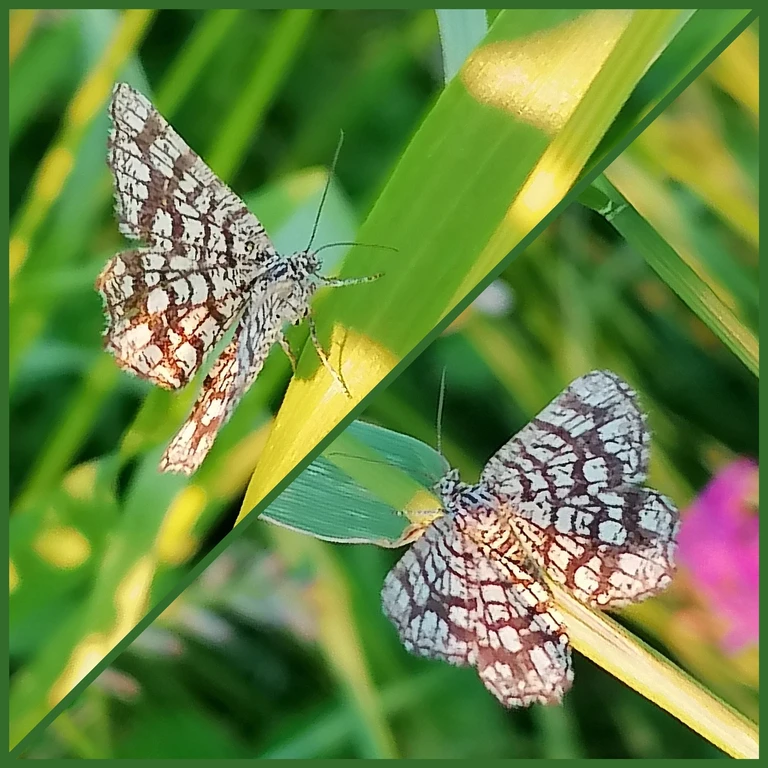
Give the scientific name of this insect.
Chiasmia clathrata
